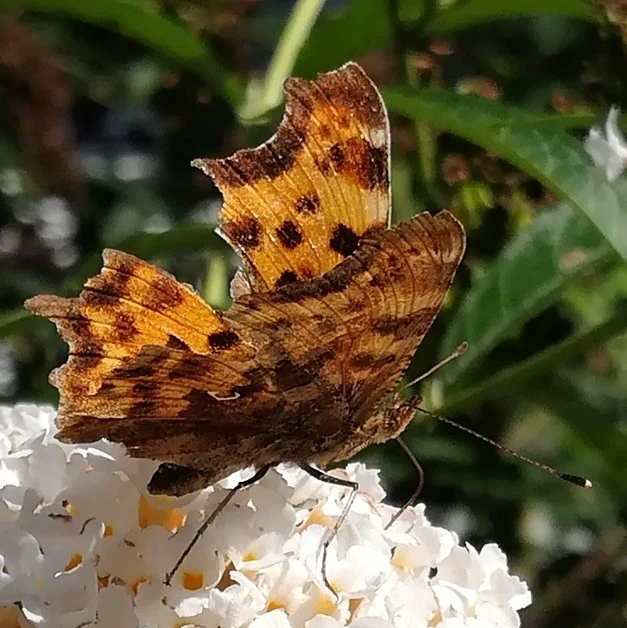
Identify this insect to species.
Polygonia c-album
